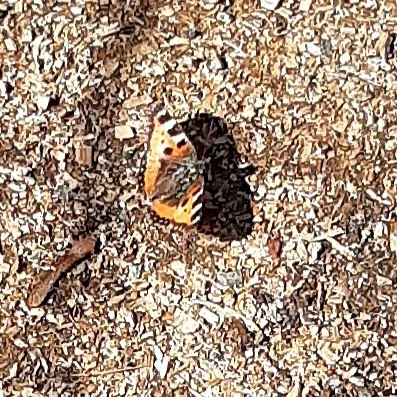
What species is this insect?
Aglais urticae
